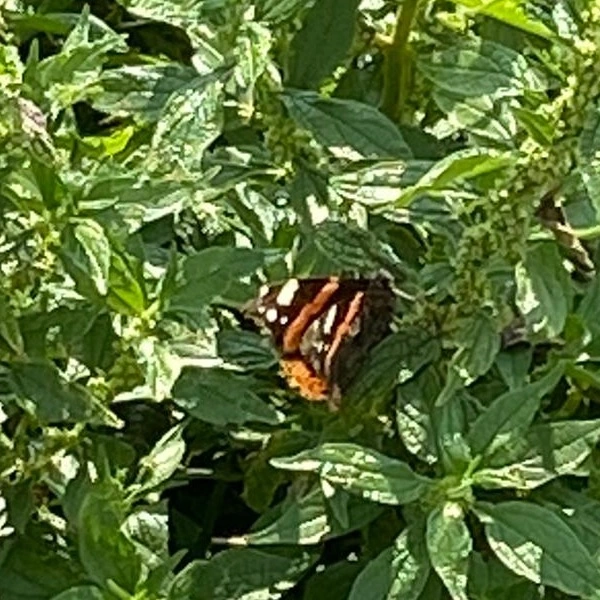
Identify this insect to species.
Vanessa atalanta
